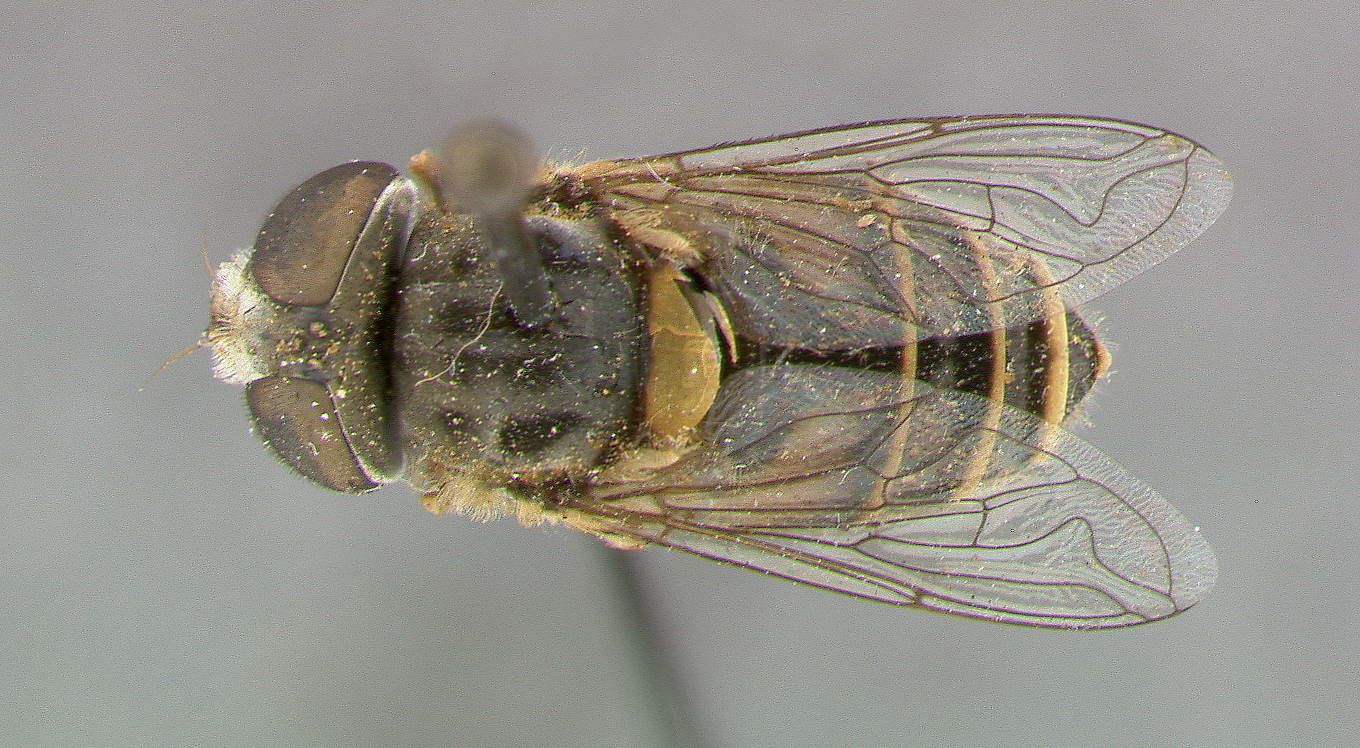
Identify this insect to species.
Eristalis texanus
